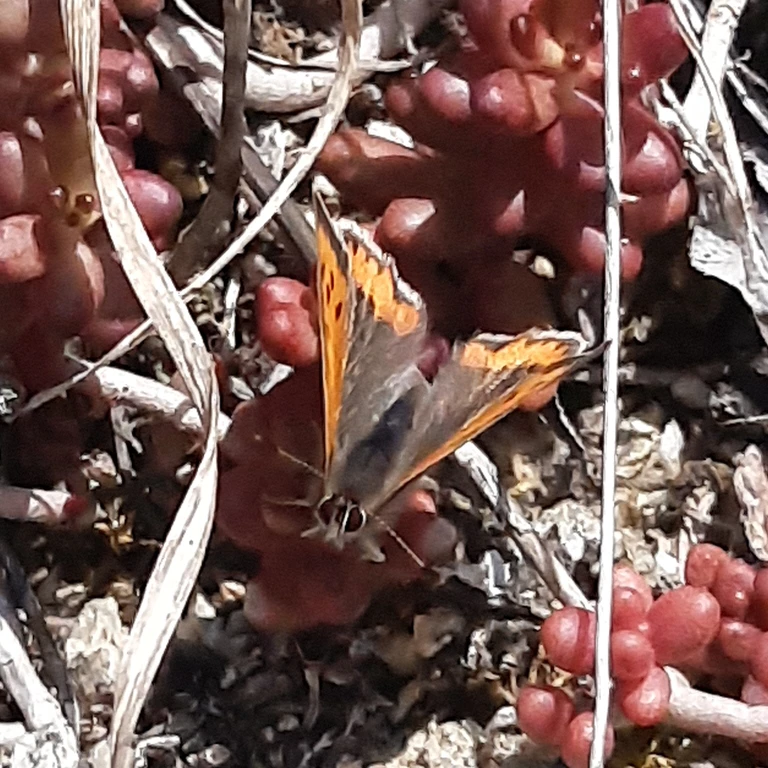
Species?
Lycaena phlaeas
